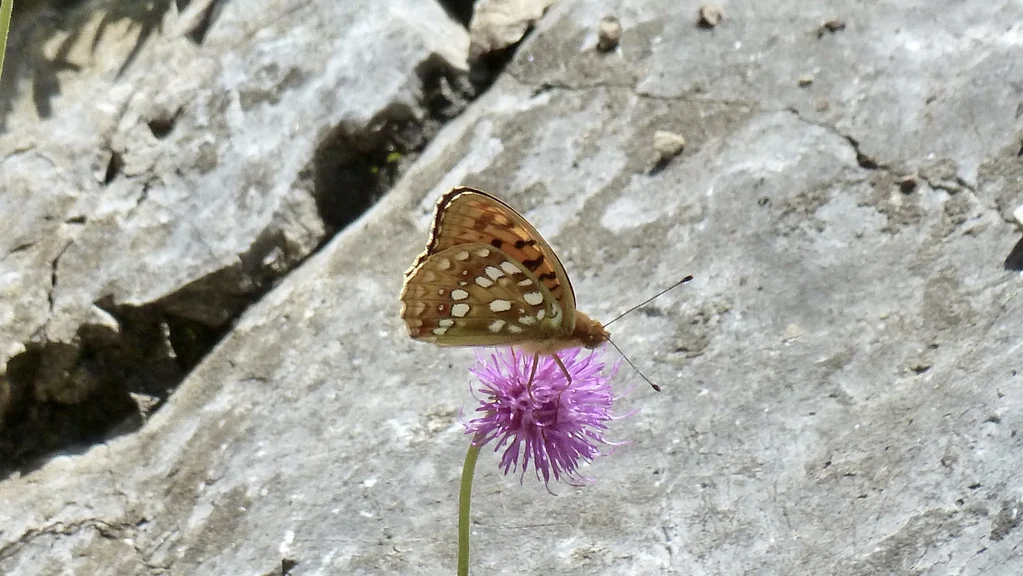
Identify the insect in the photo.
Fabriciana adippe
